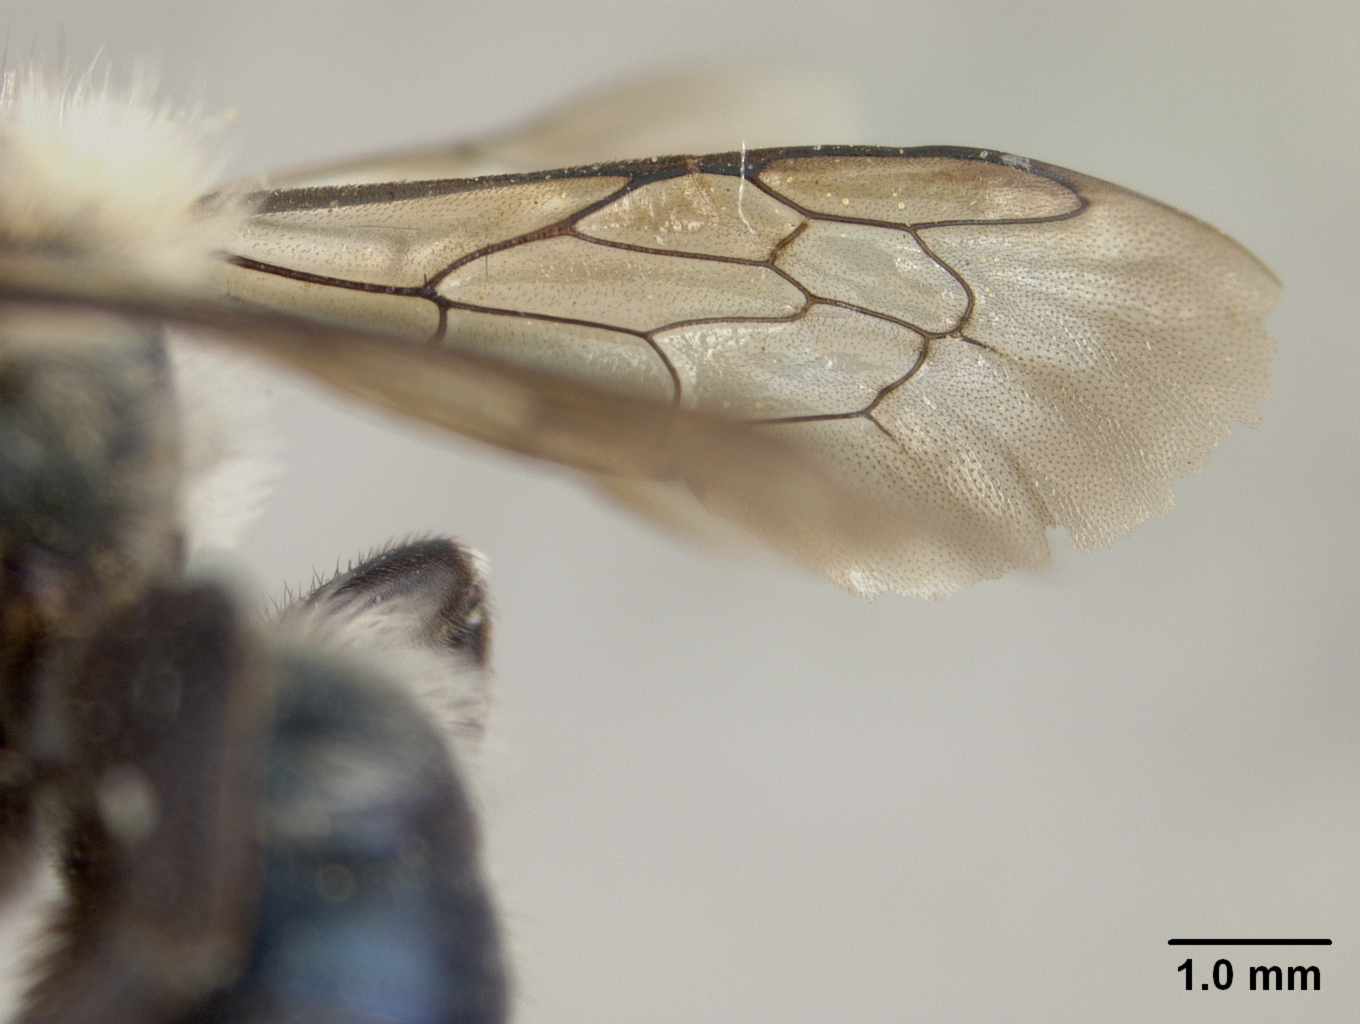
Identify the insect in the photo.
Osmia subpurpurea
